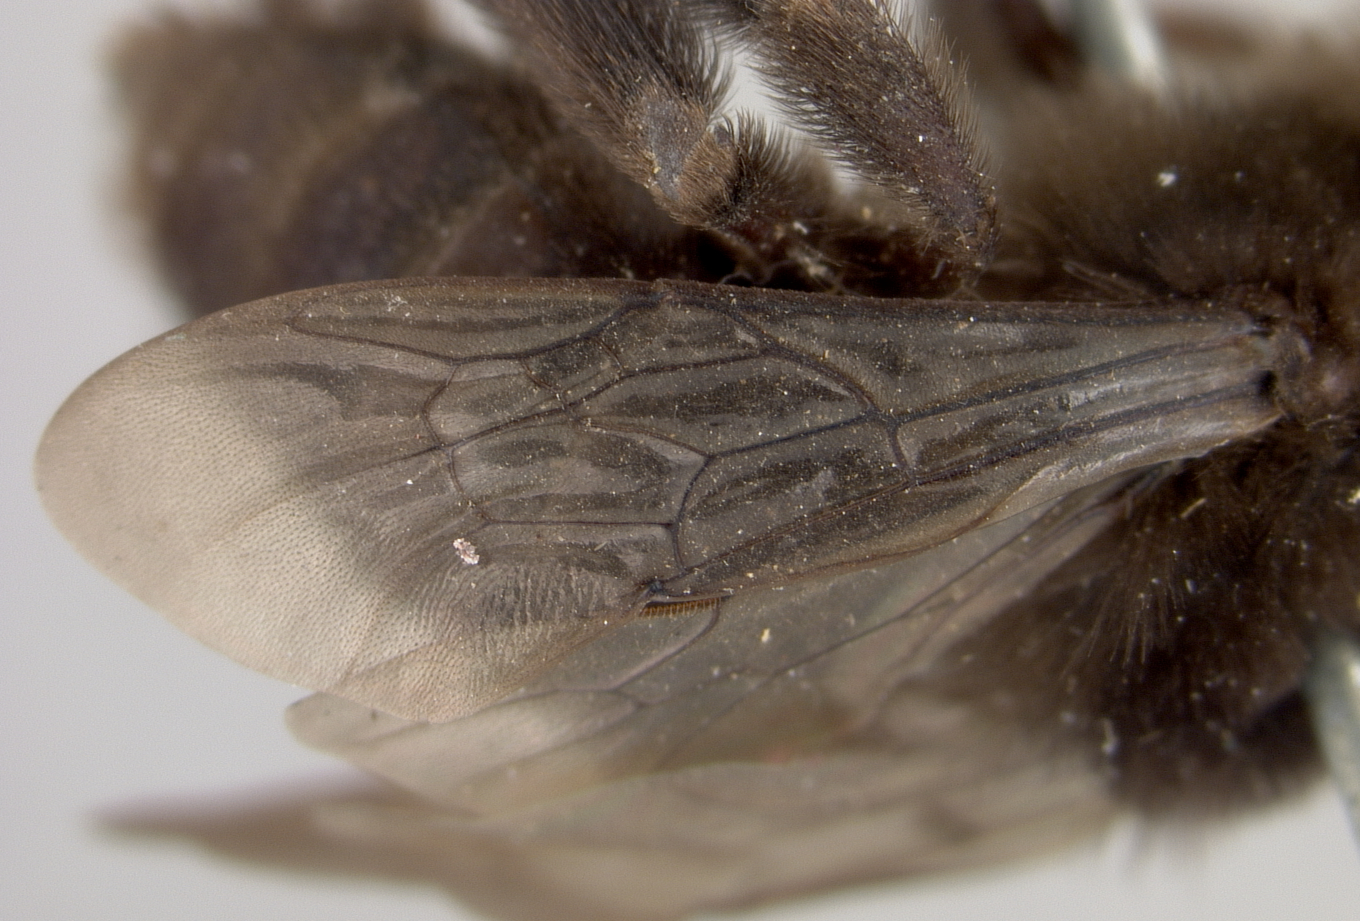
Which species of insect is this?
Melissodes atramentata
